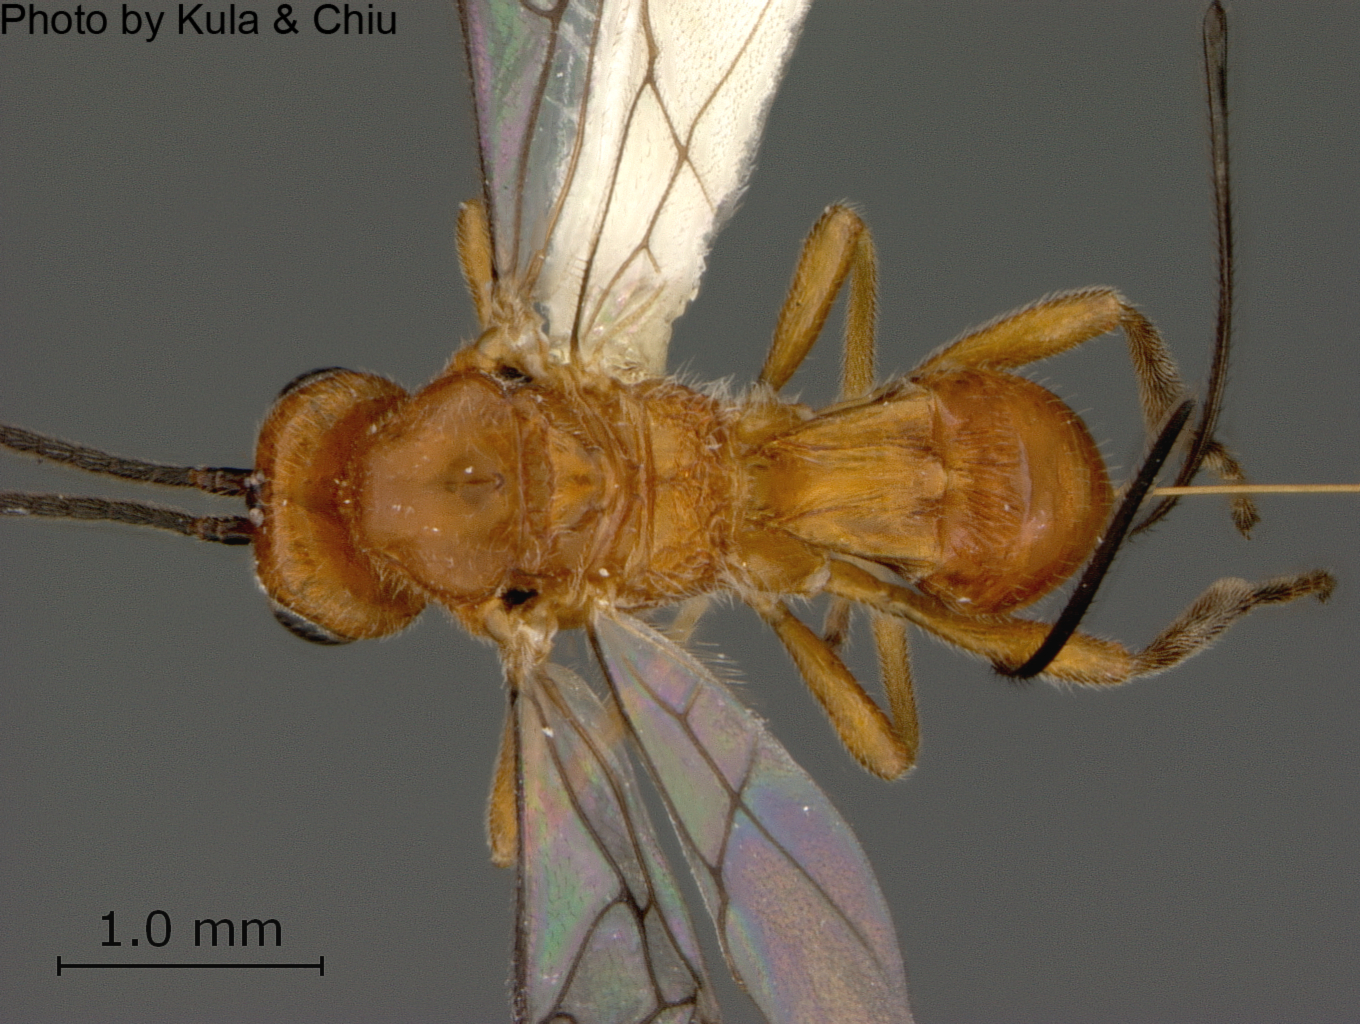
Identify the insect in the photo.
Biosteres sublaevis
